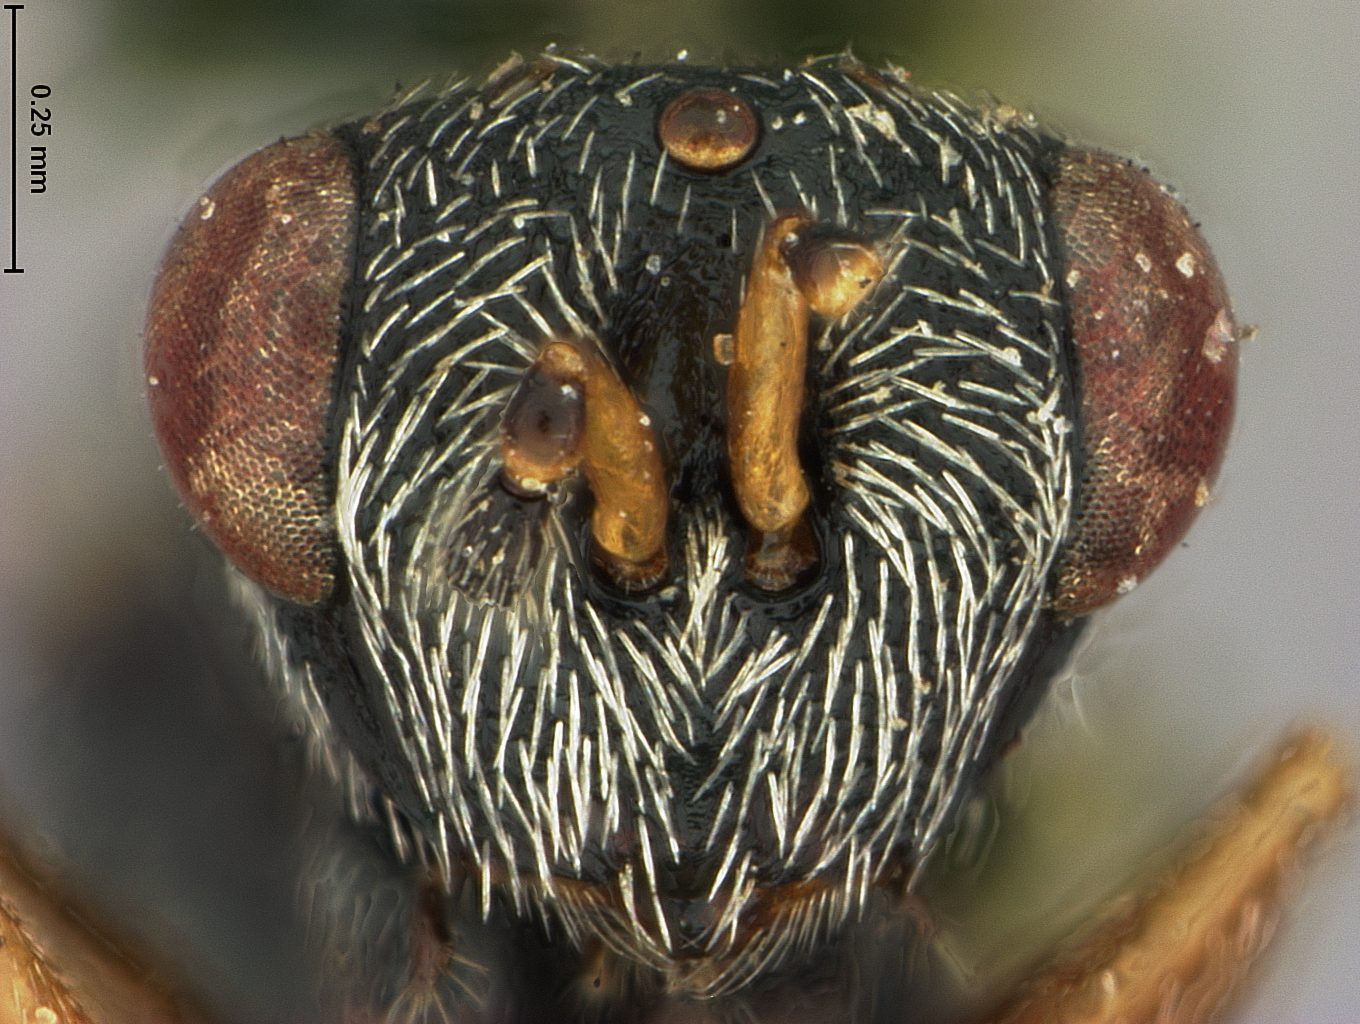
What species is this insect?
Isosoma montanum
